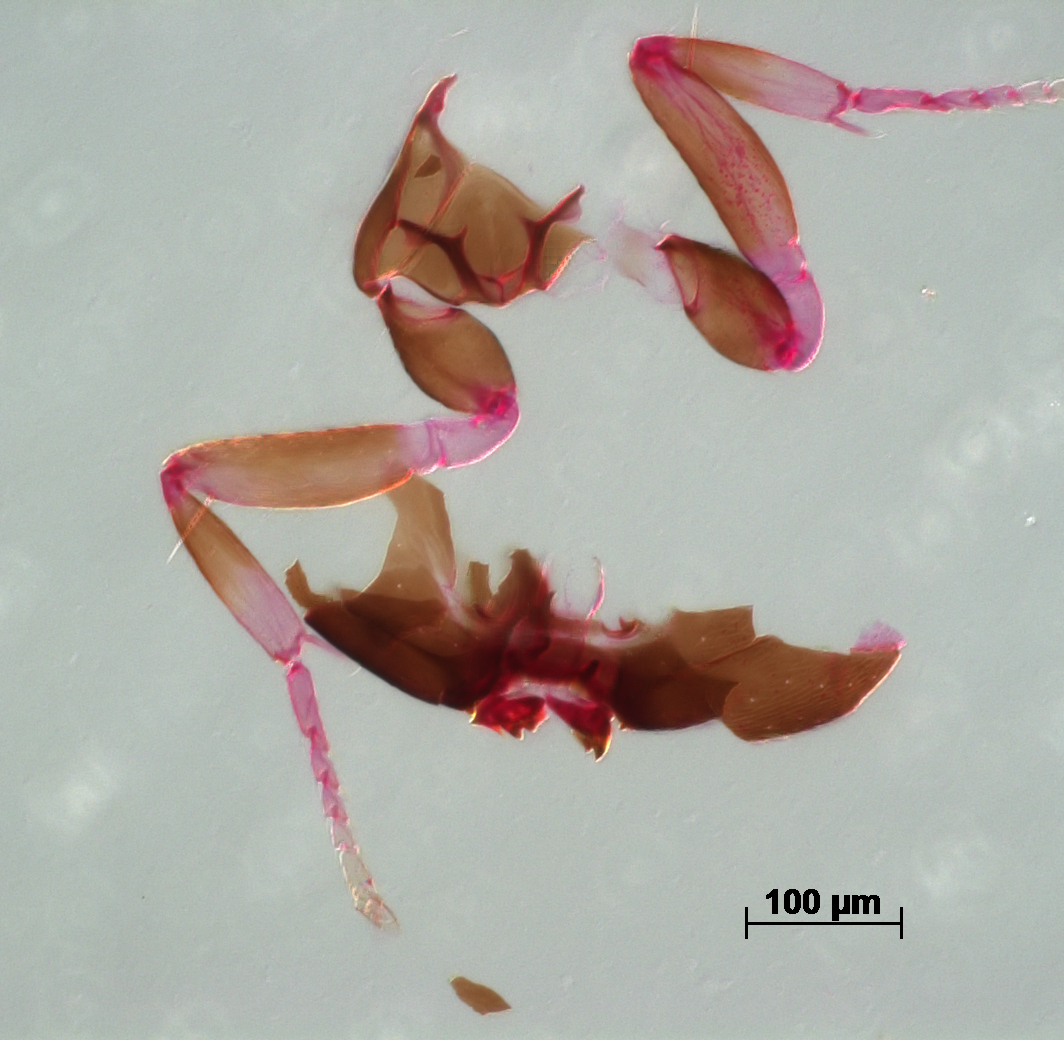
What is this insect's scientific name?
Physcus flavicornis
